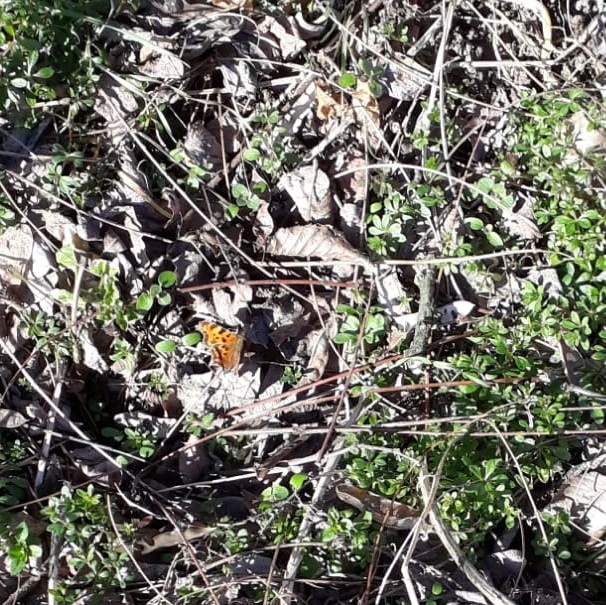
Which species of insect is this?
Polygonia c-album
